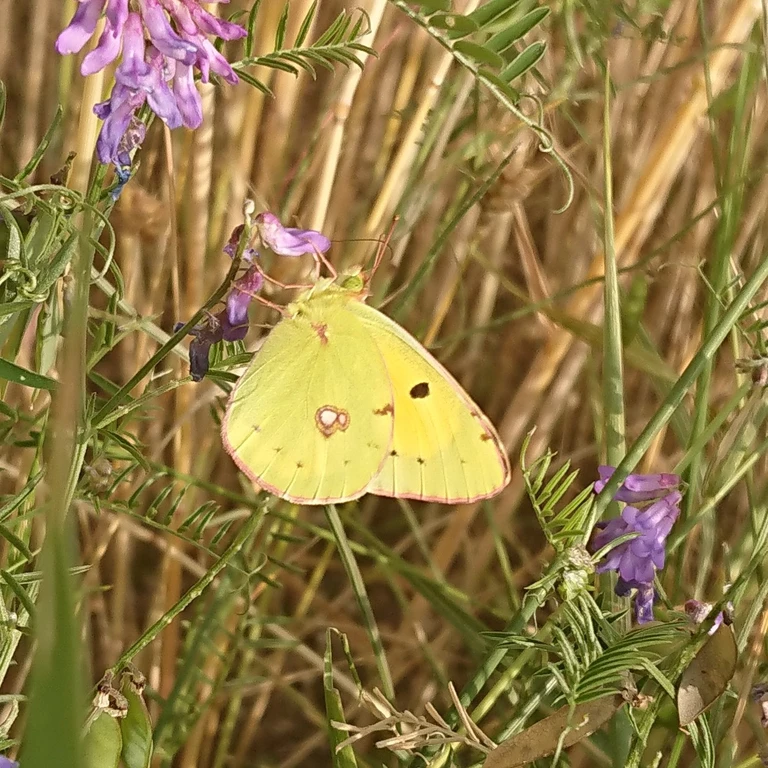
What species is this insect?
Colias croceus
